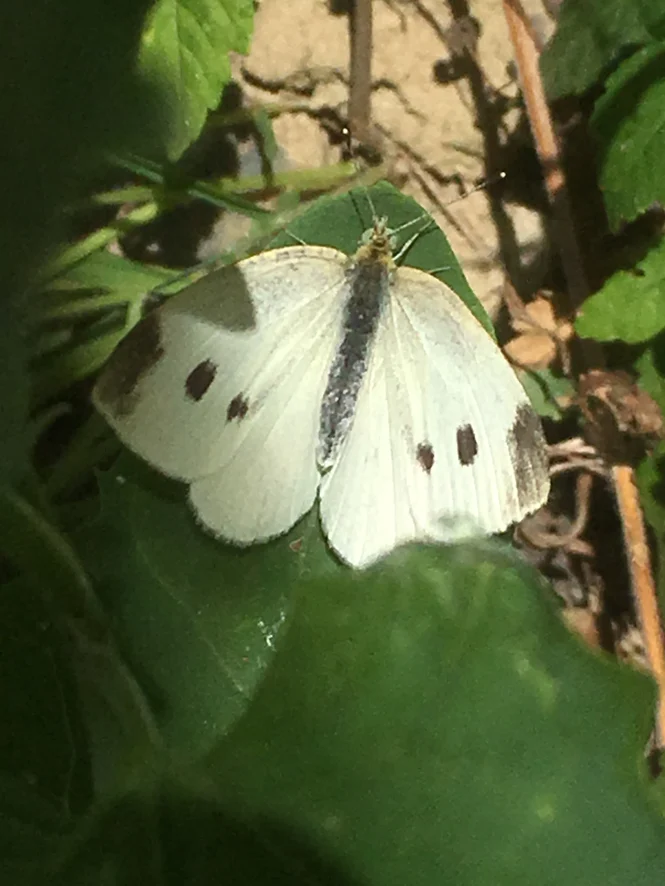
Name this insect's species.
Pieris rapae
